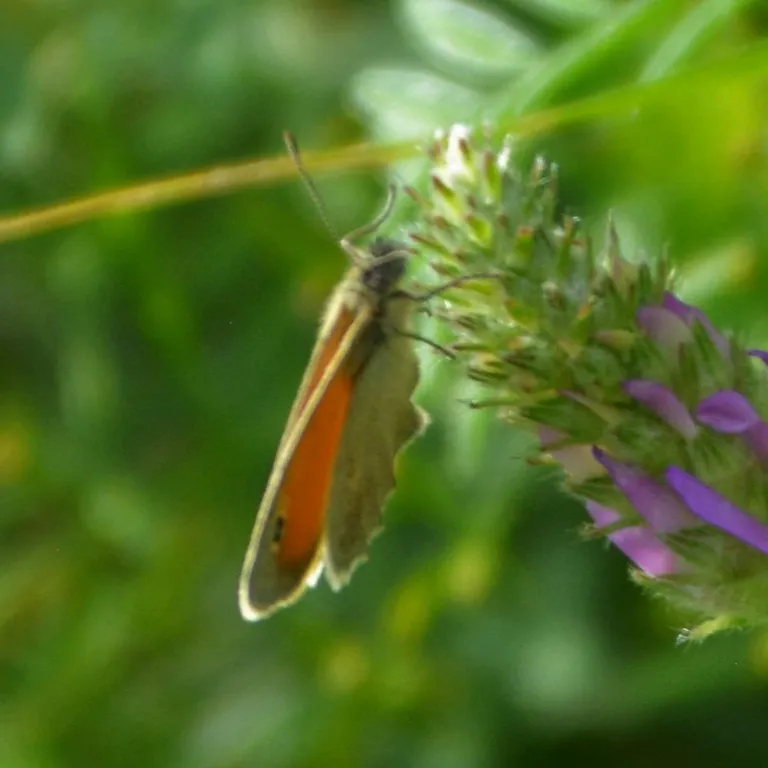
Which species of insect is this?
Coenonympha pamphilus
